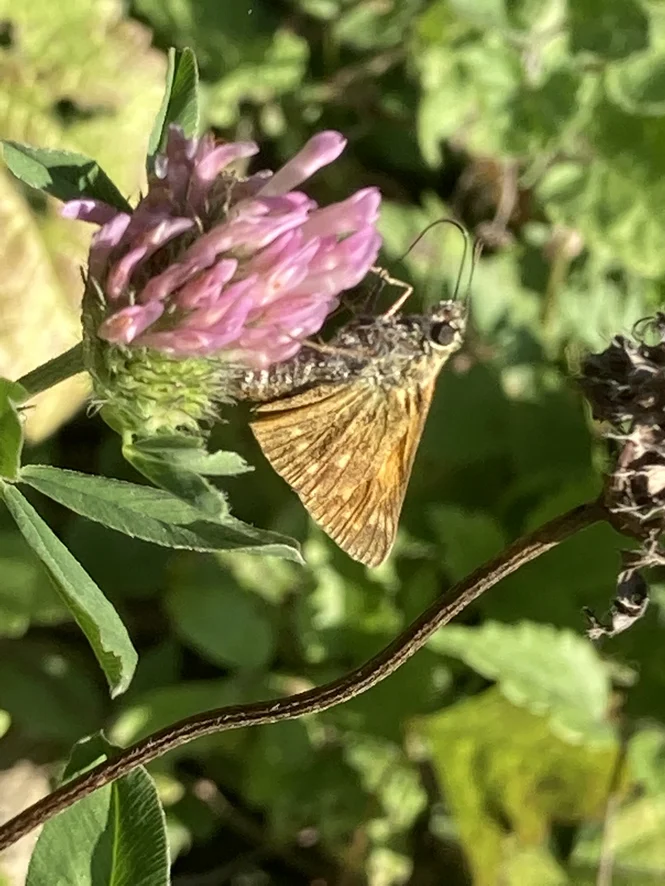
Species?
Ochlodes sylvanus (also Ochlodes venata)
